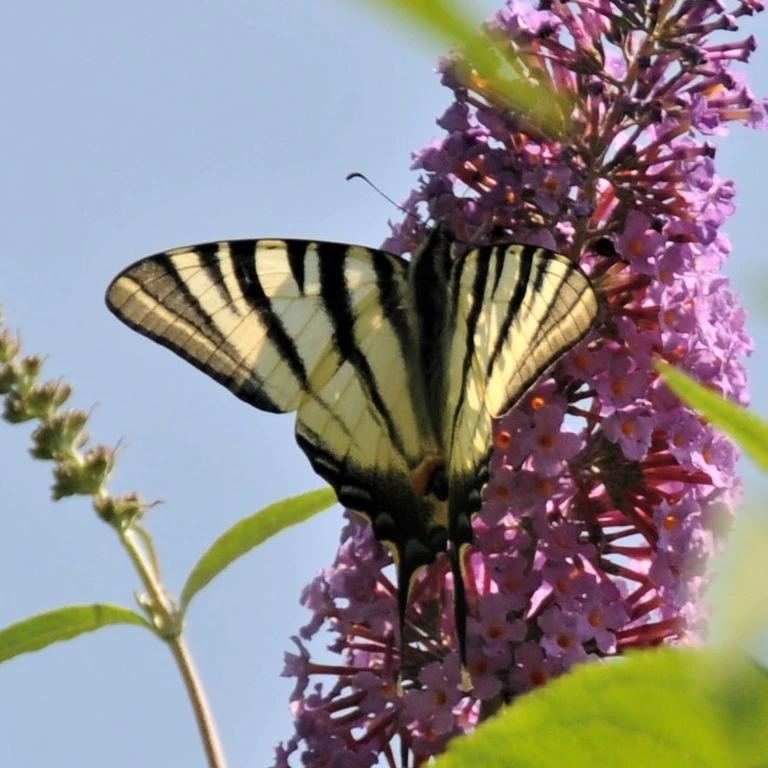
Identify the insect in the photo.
Iphiclides podalirius
